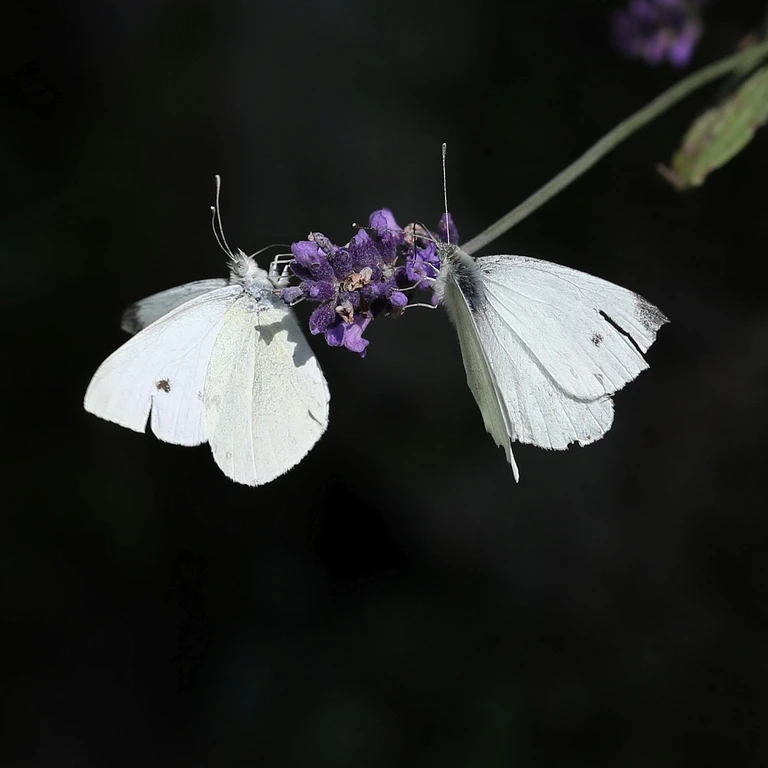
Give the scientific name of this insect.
Pieris rapae
